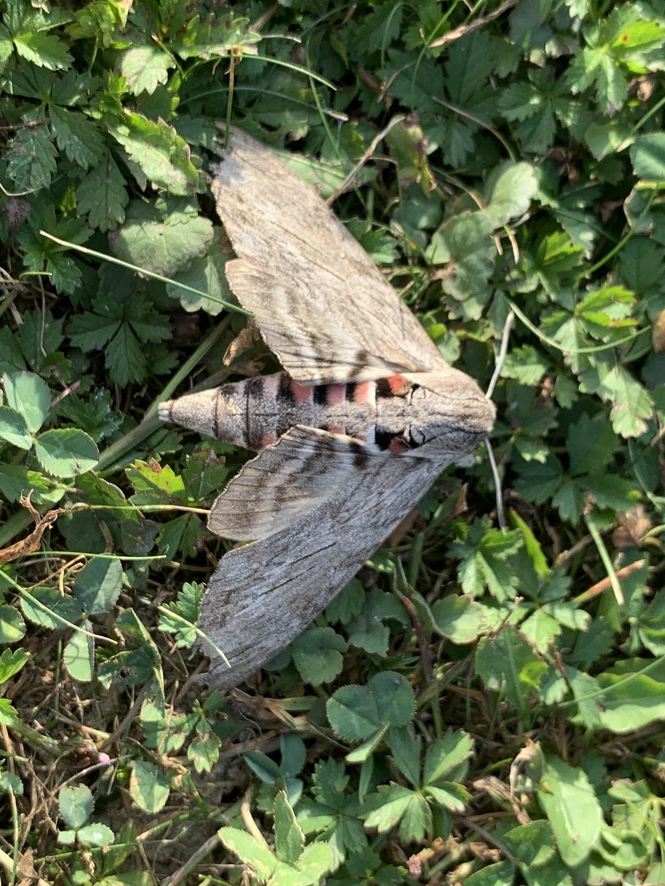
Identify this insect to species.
Agrius convolvuli
